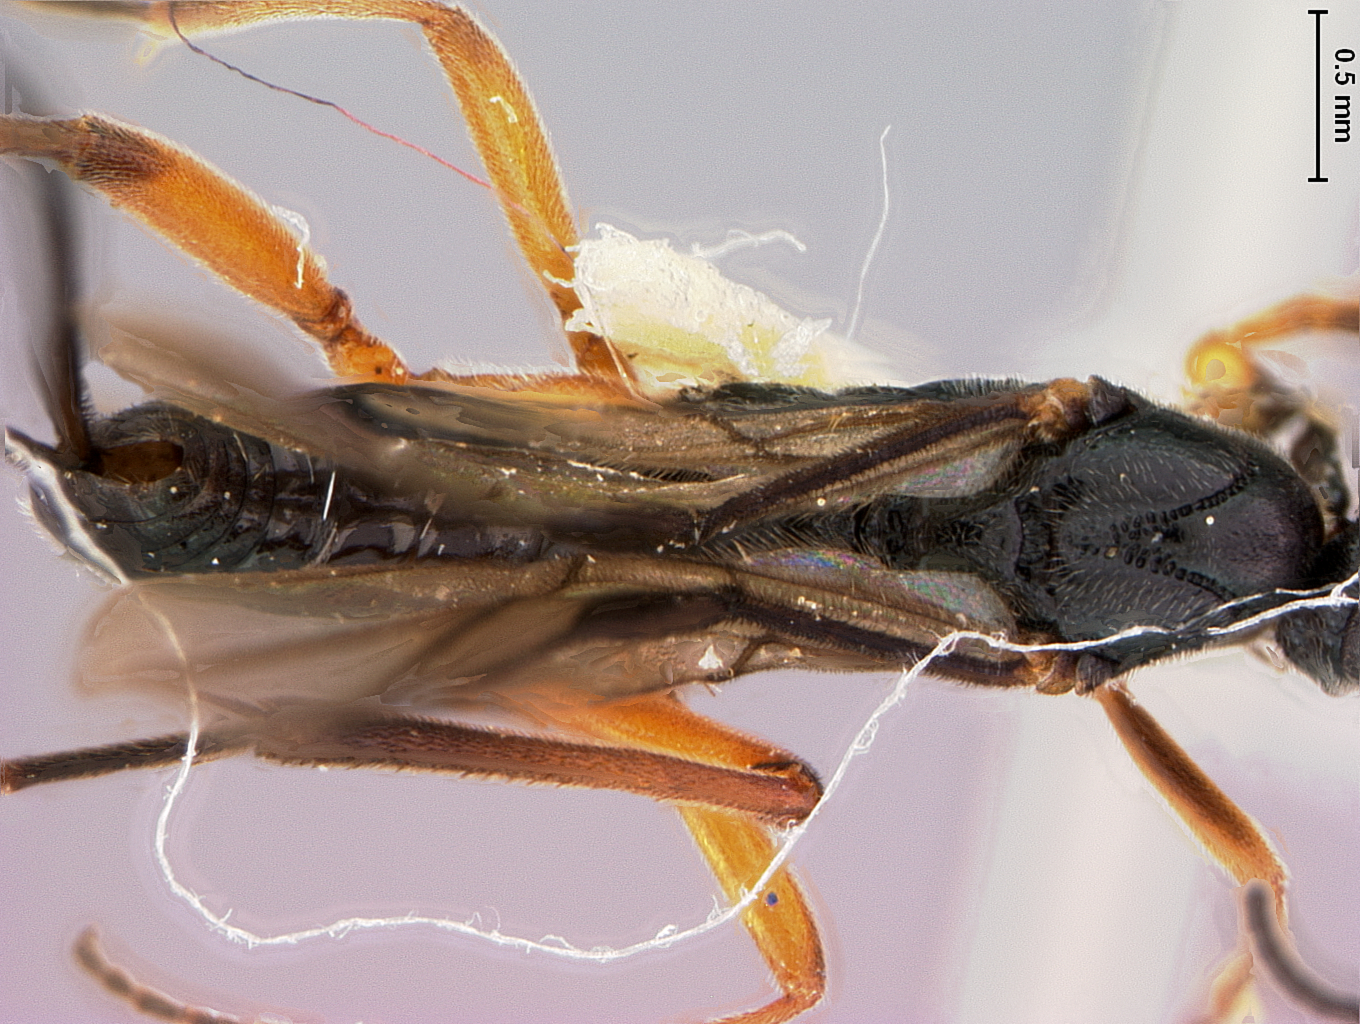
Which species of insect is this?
Orgilus alacer
